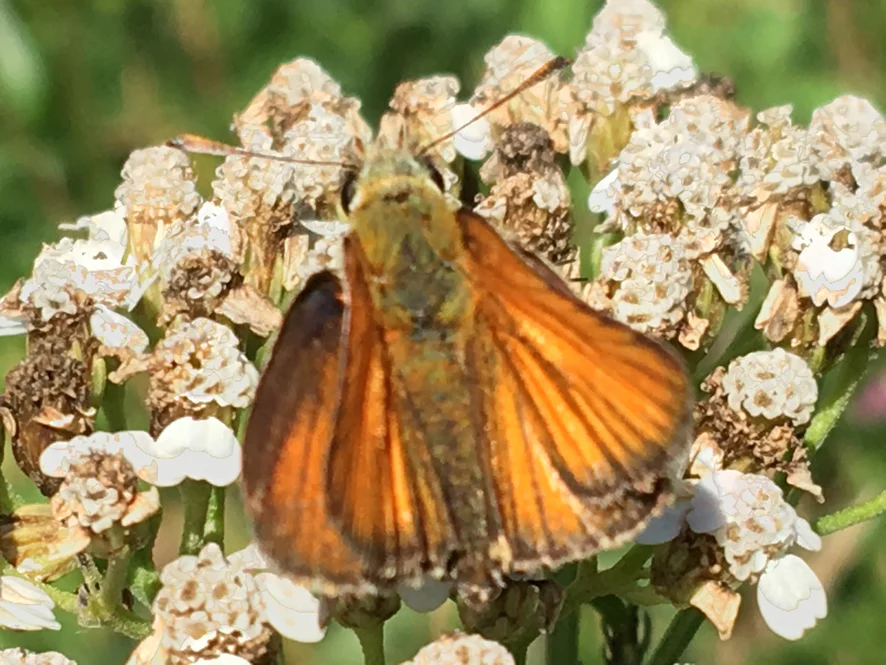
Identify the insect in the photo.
Thymelicus sylvestris
